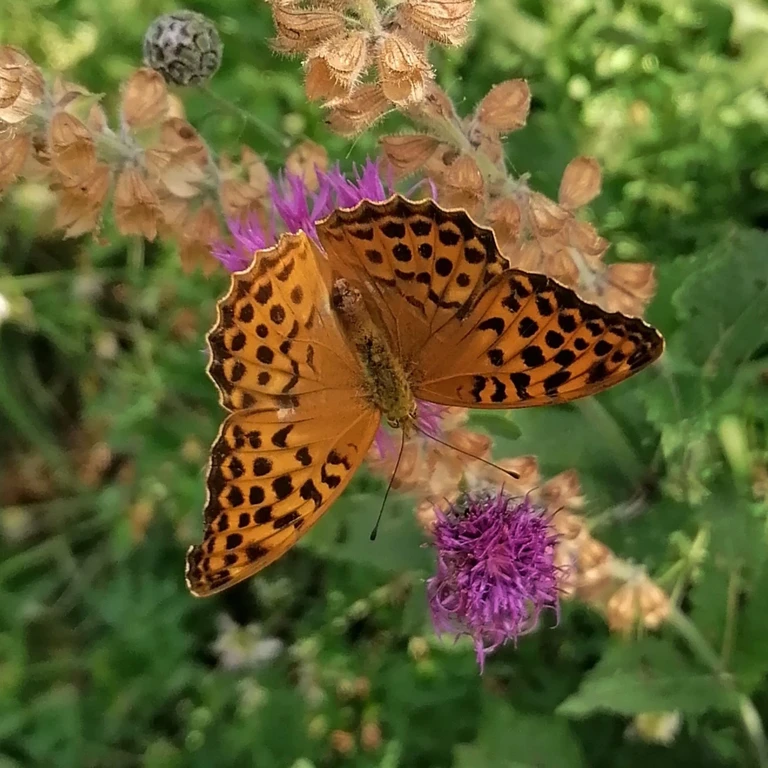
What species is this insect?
Argynnis paphia
